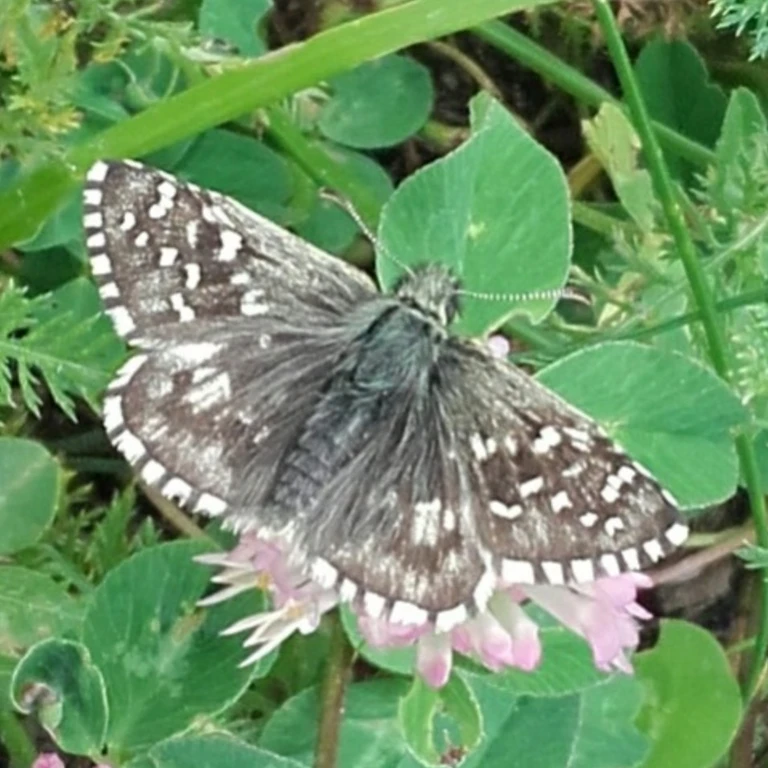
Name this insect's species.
Pyrgus armoricanus
